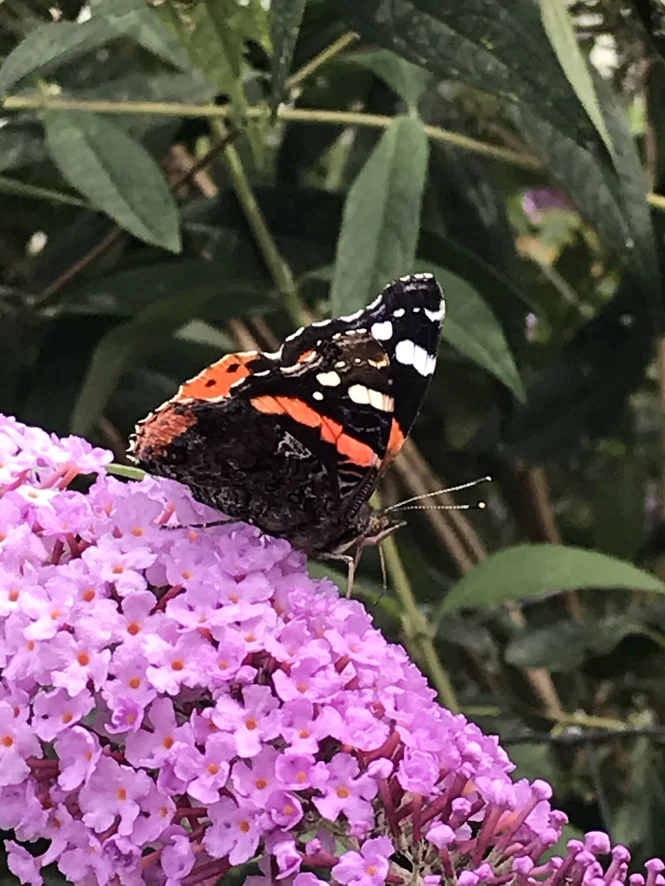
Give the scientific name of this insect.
Vanessa atalanta
